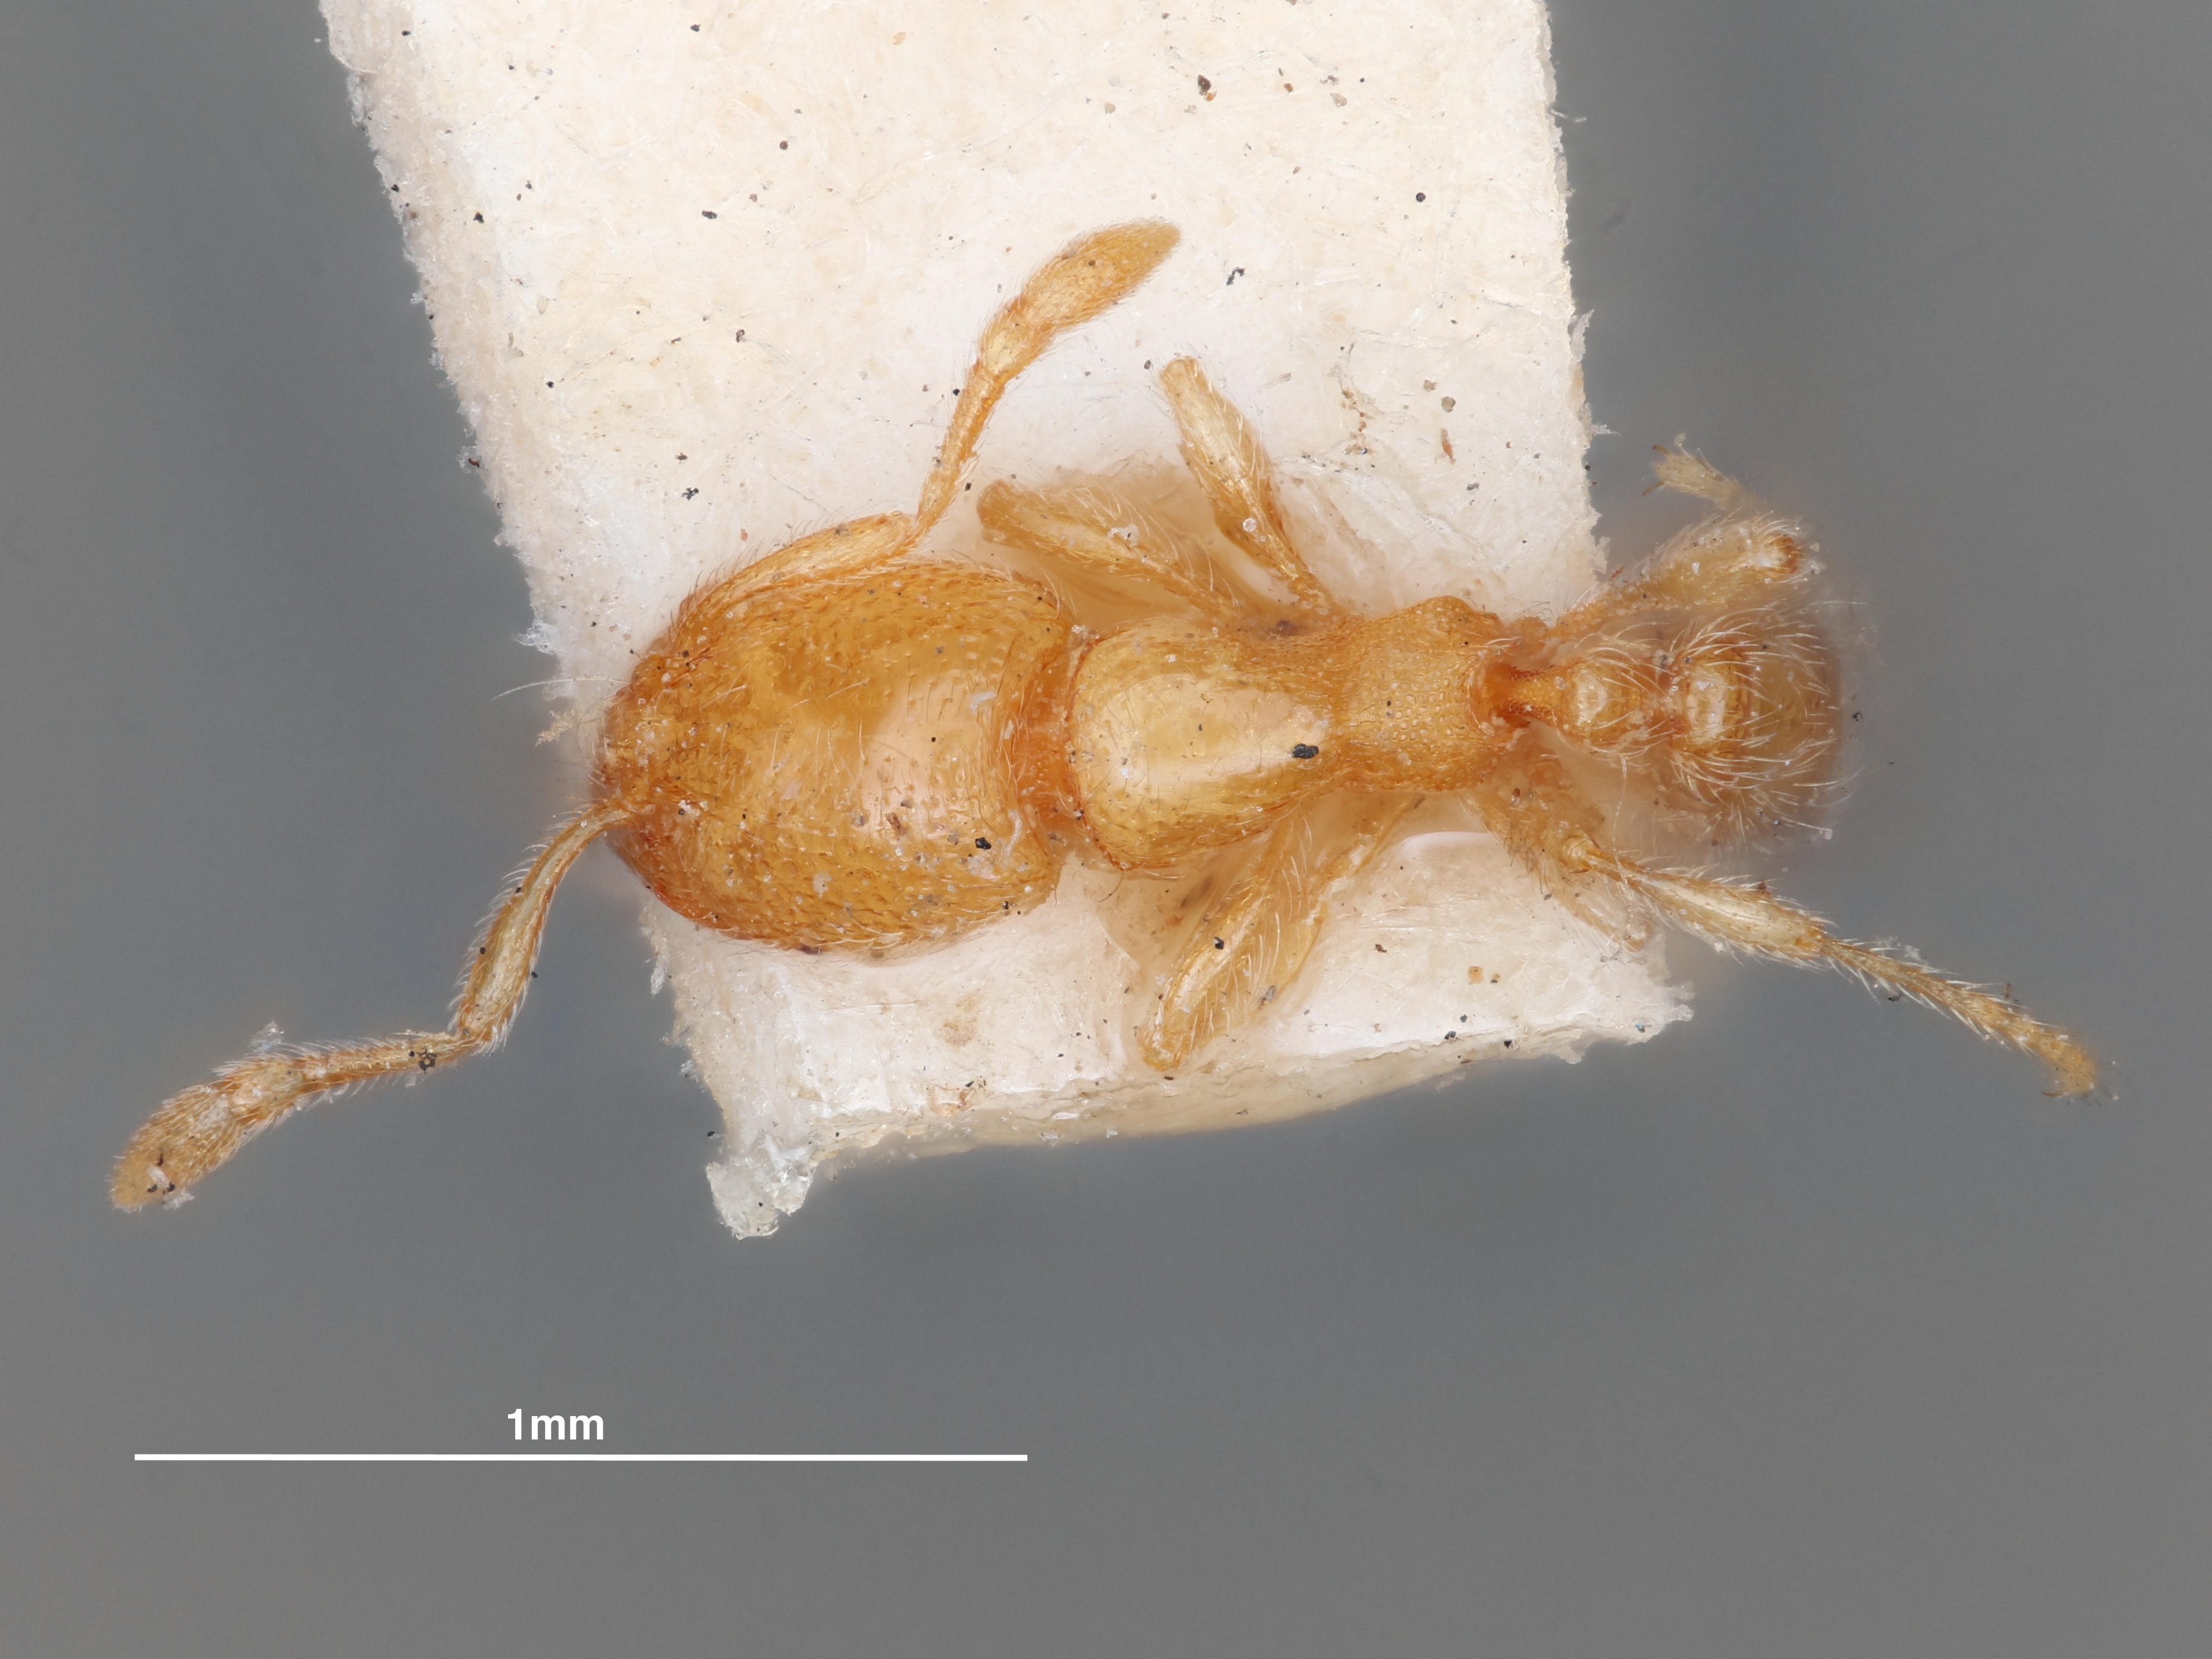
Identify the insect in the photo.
Erebomyrma longii
